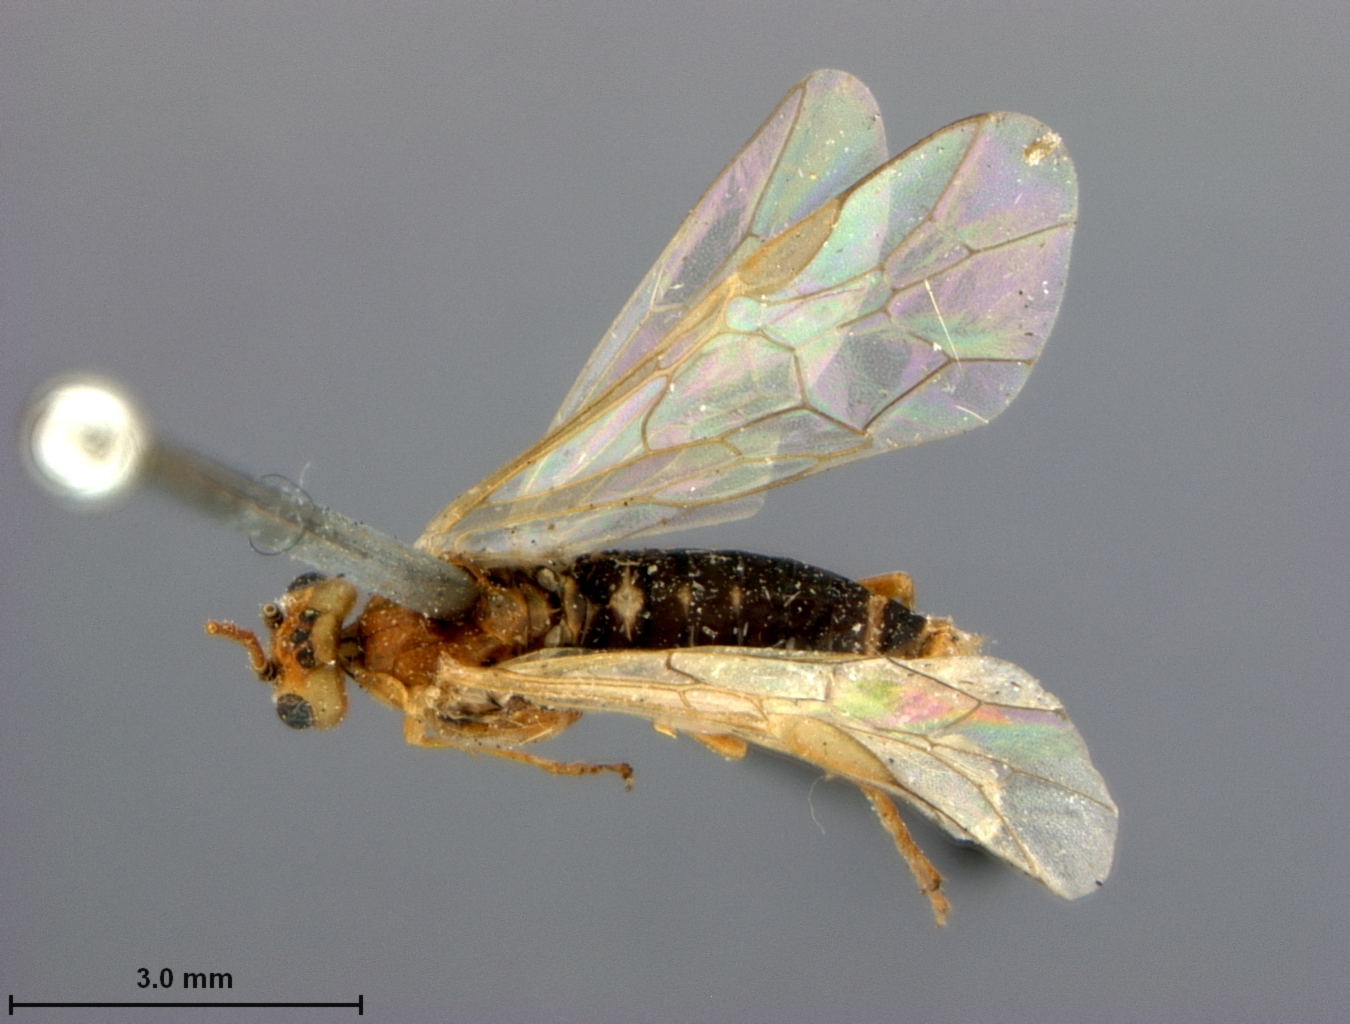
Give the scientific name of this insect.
Pontania popofiana
